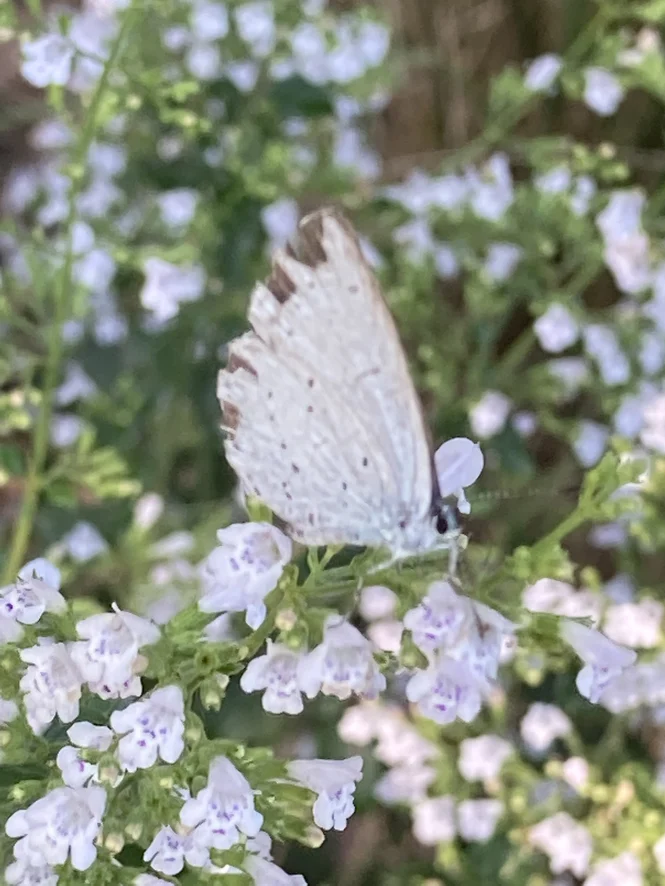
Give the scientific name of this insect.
Celastrina argiolus
